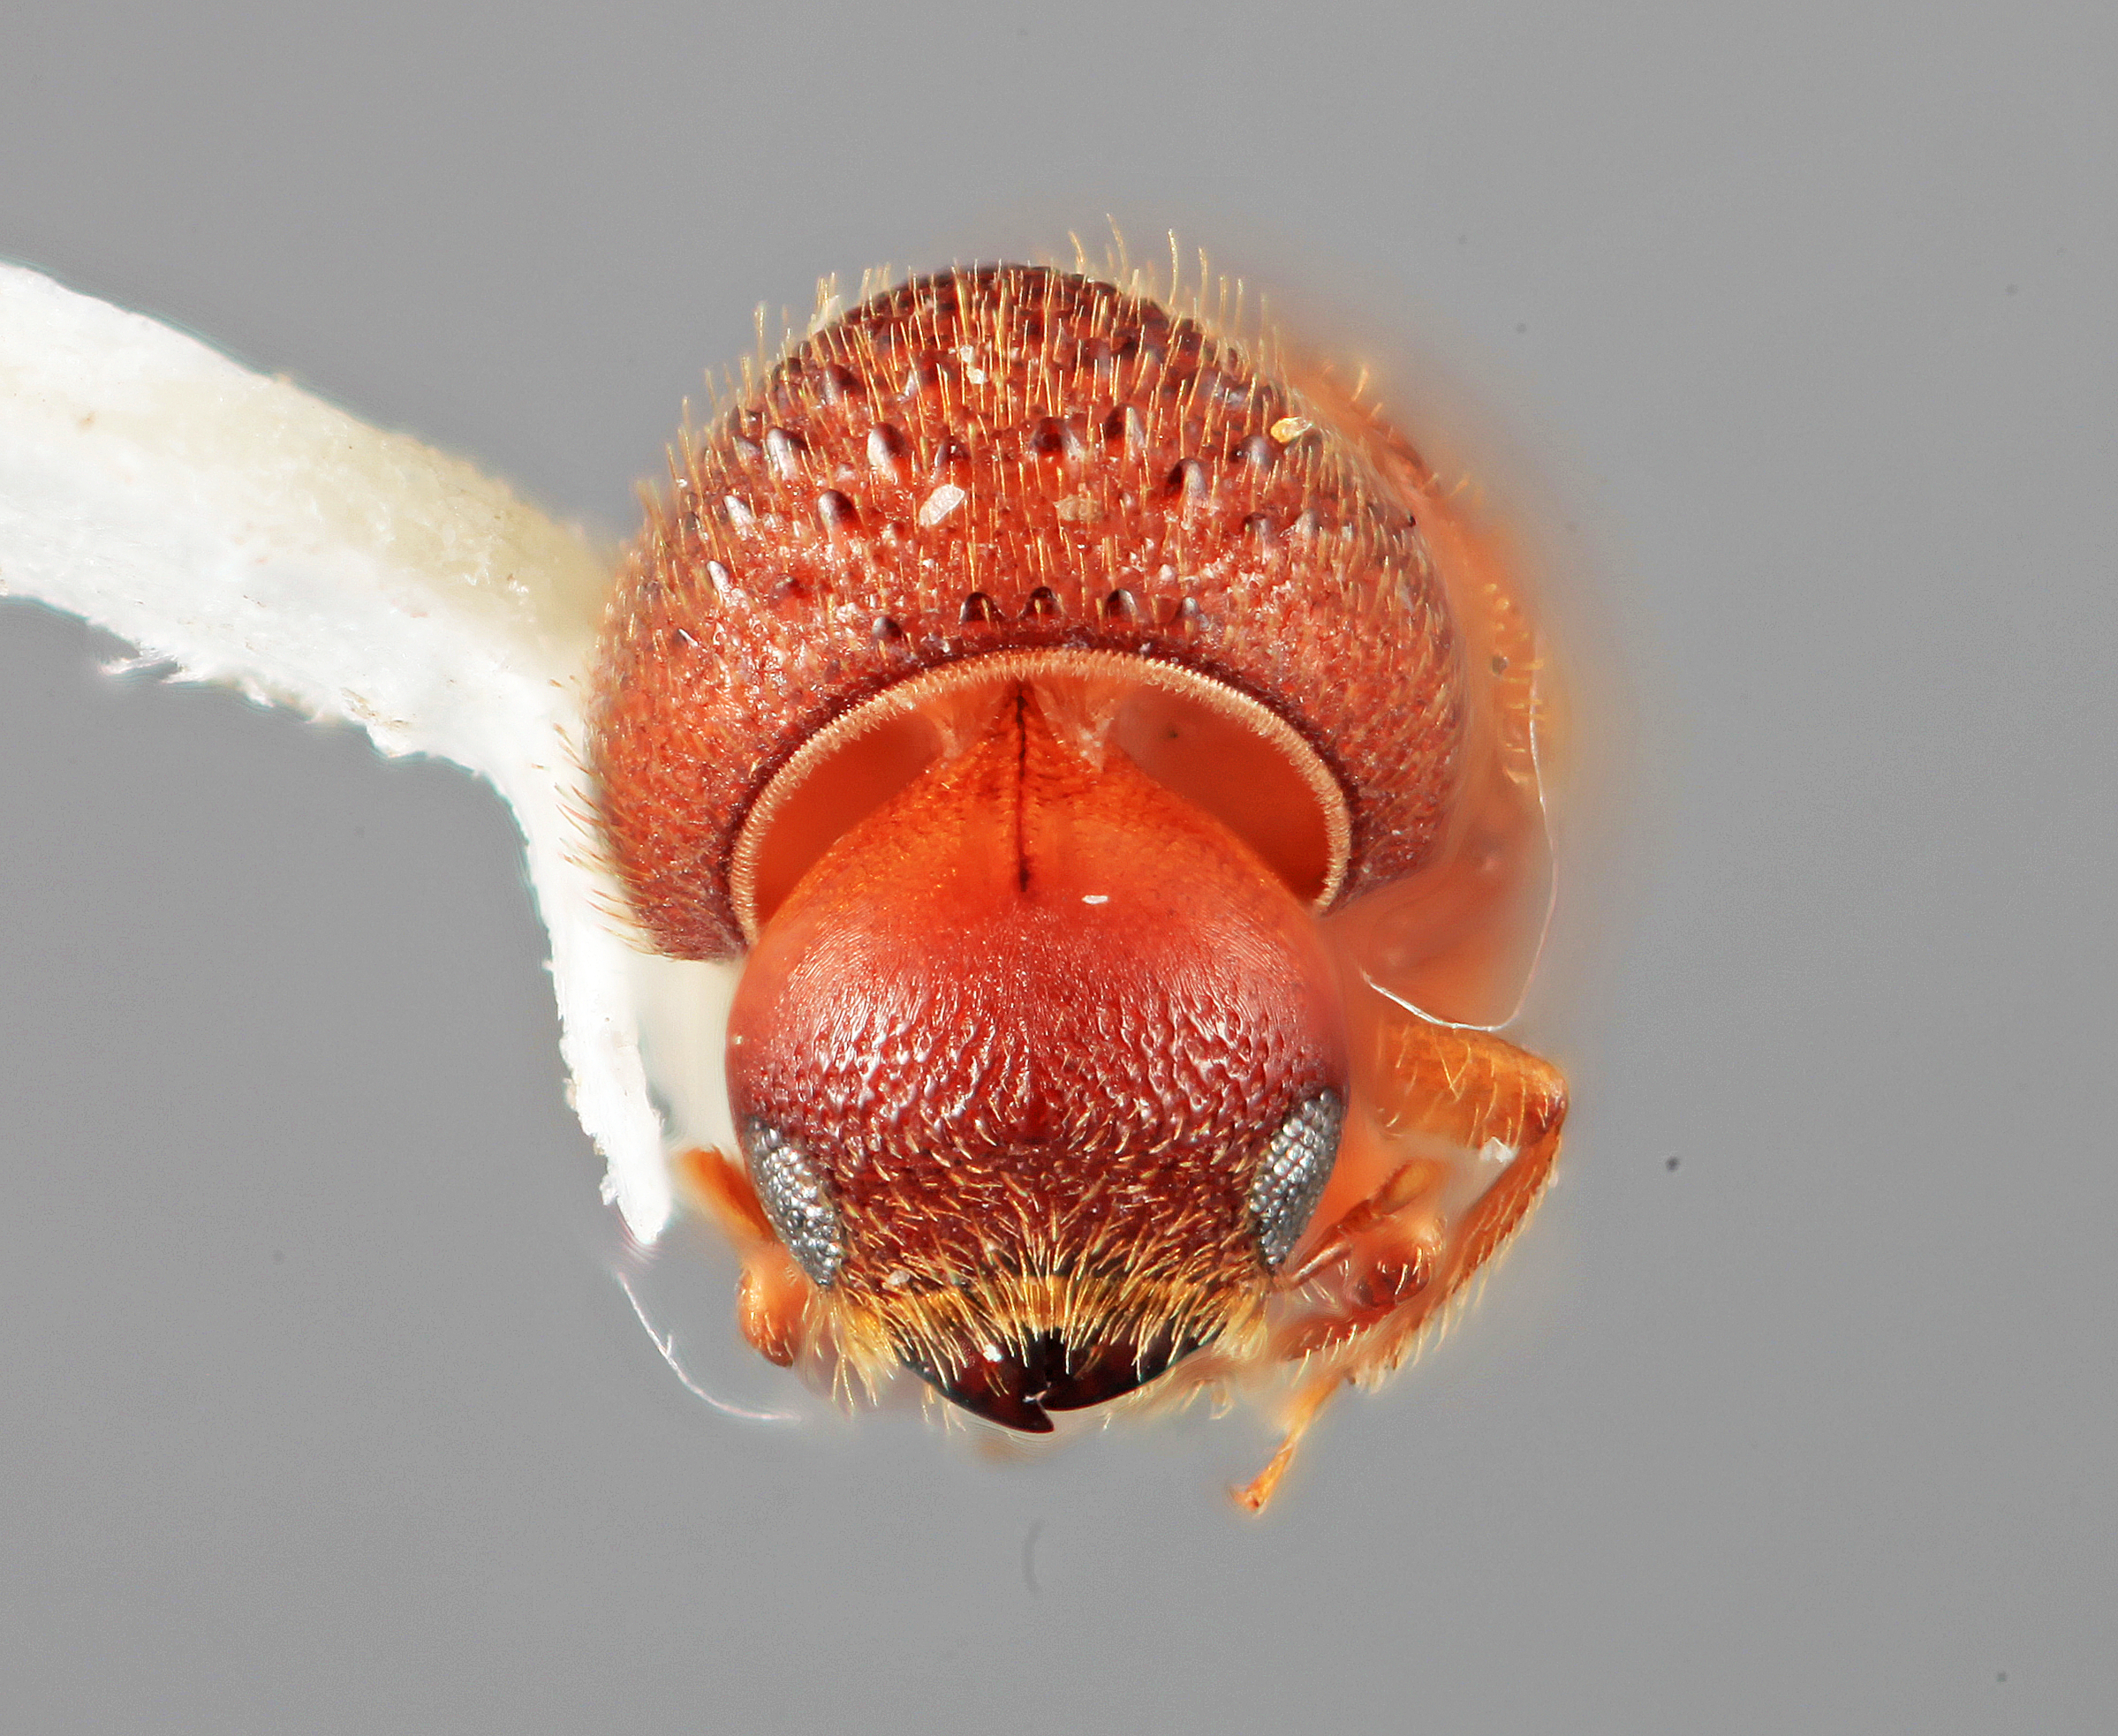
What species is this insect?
Cryptocarenus coronatus
